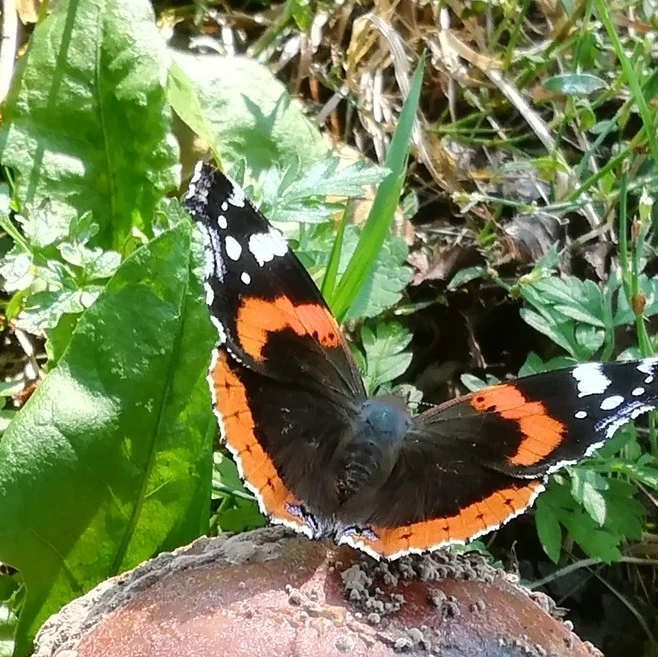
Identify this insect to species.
Vanessa atalanta
